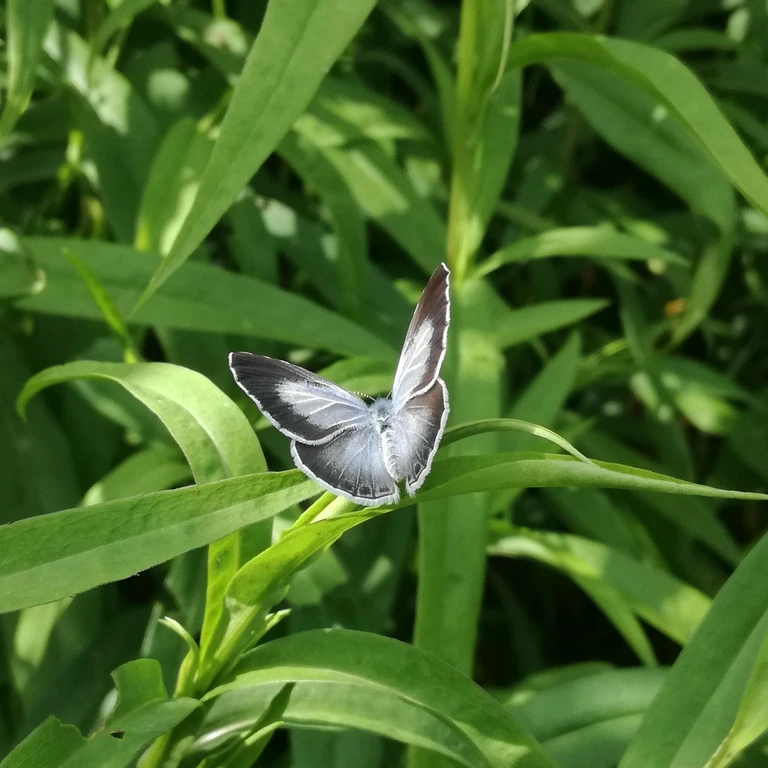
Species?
Celastrina argiolus
